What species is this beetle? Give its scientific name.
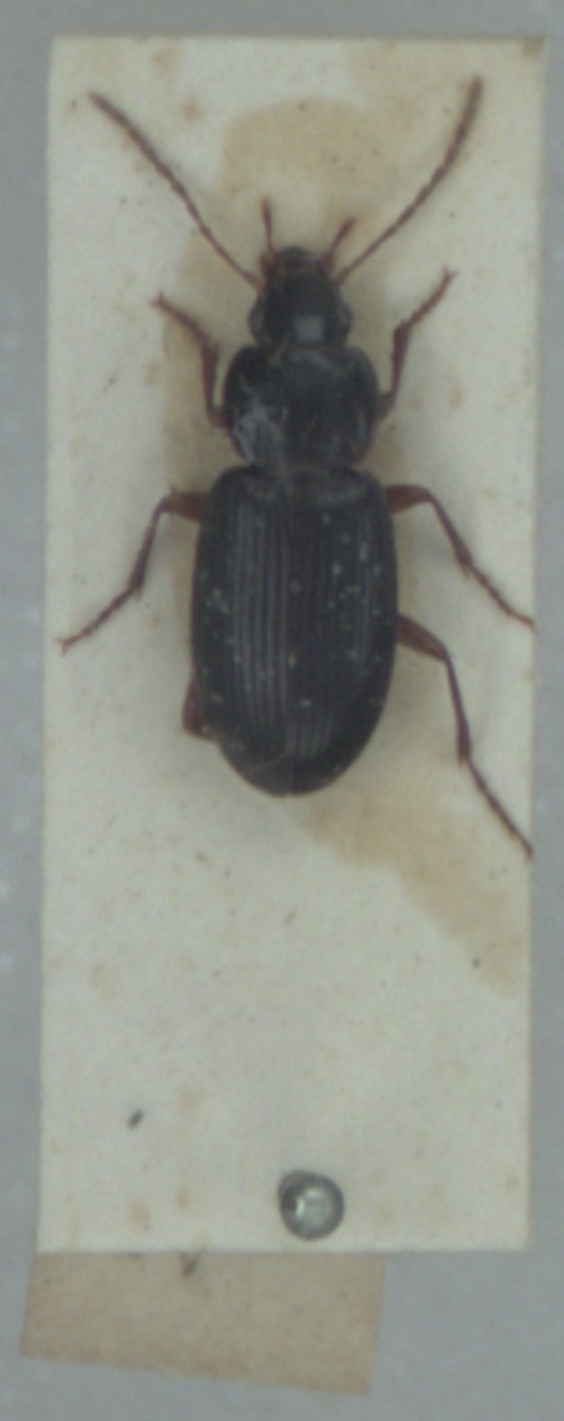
Synuchus vivalis
